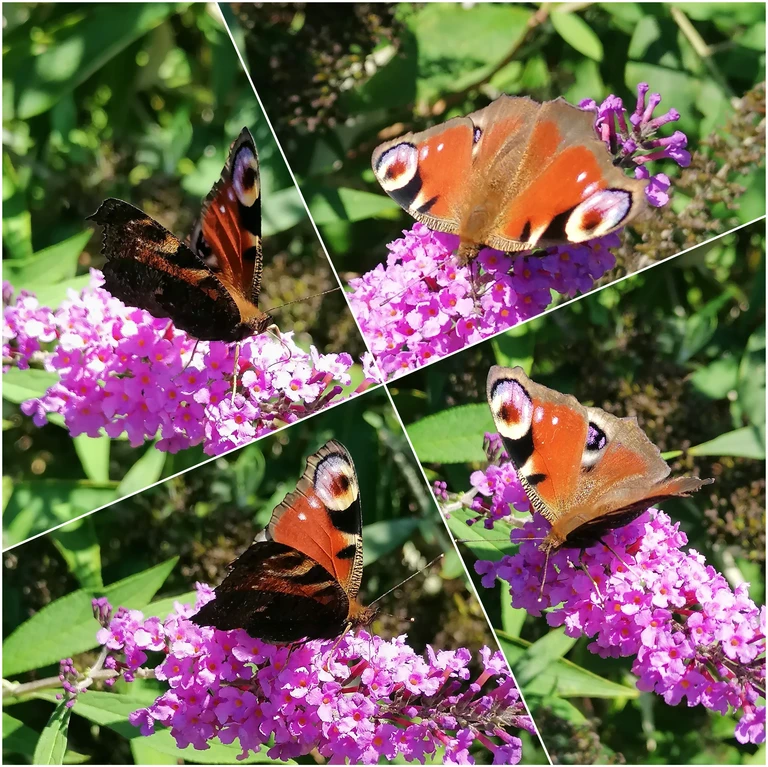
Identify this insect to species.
Aglais io
